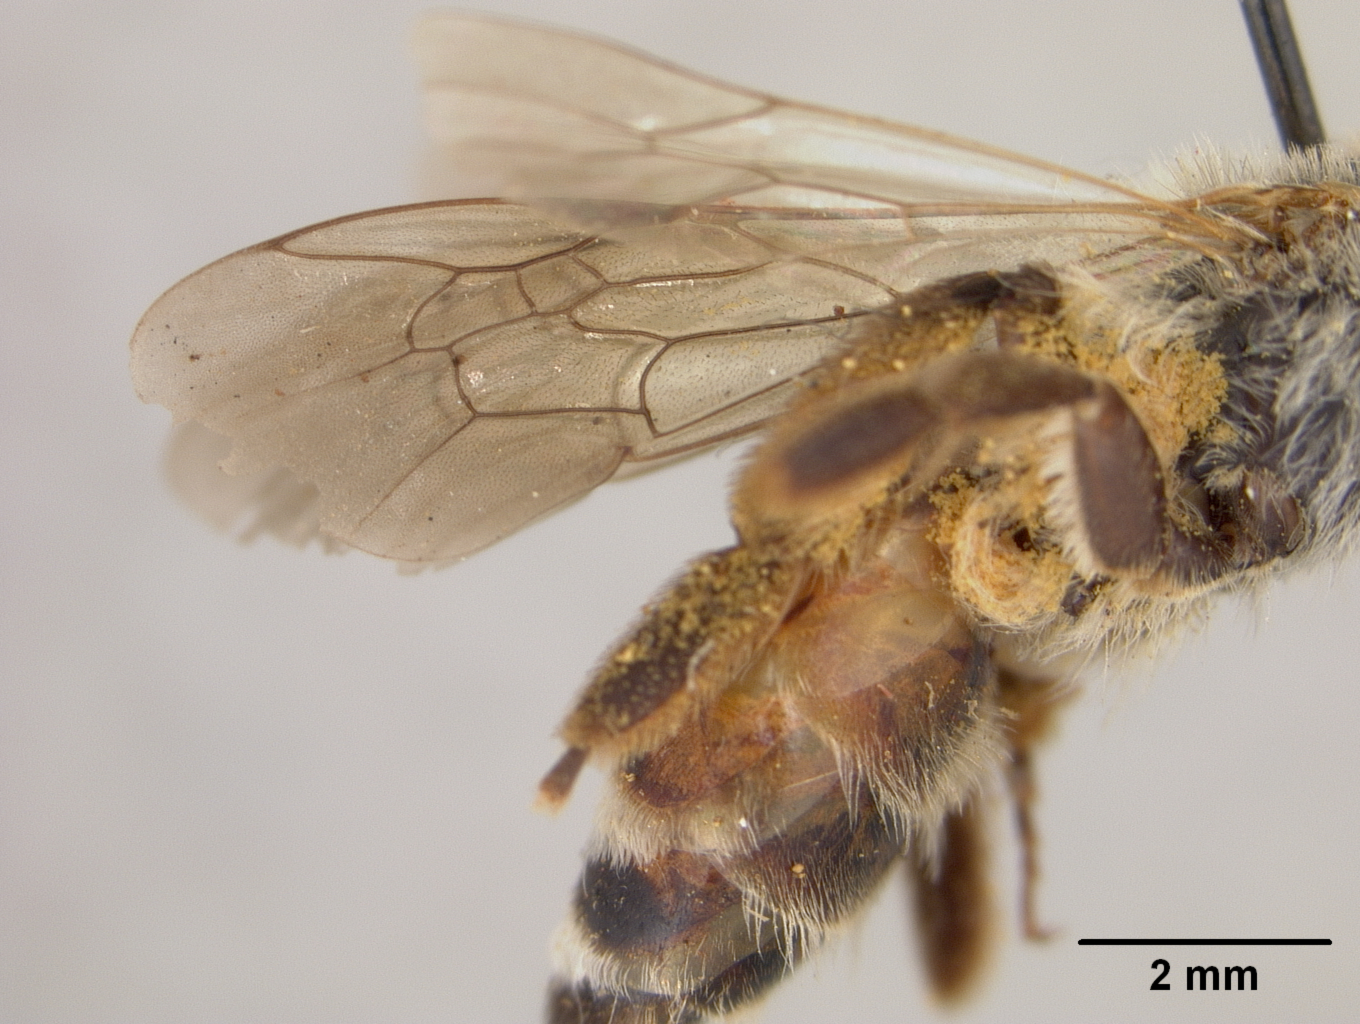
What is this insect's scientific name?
Andrena subspiniger
